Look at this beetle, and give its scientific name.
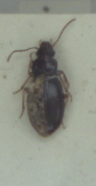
Bradycellus sharpi
